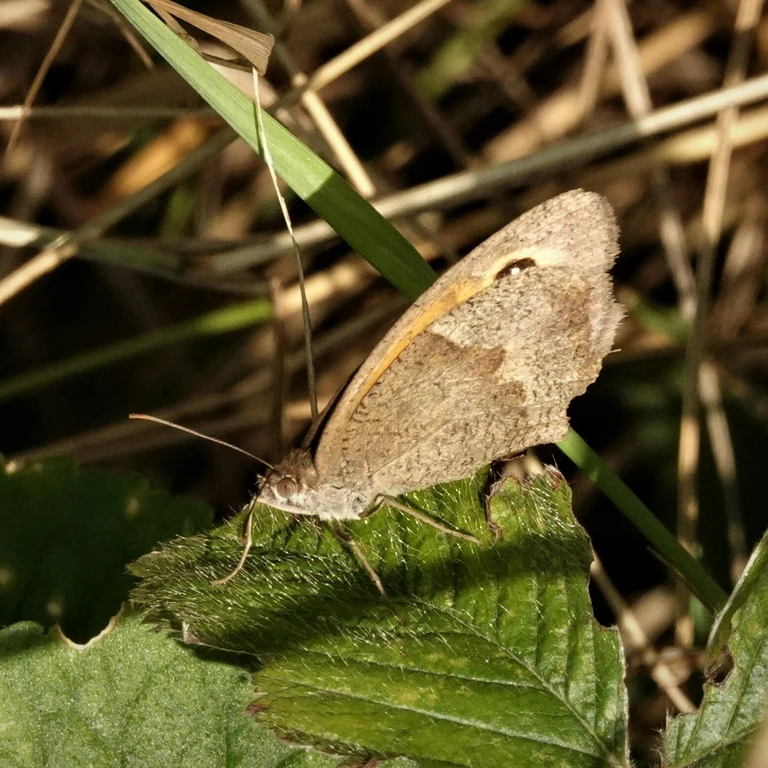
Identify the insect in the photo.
Maniola jurtina
